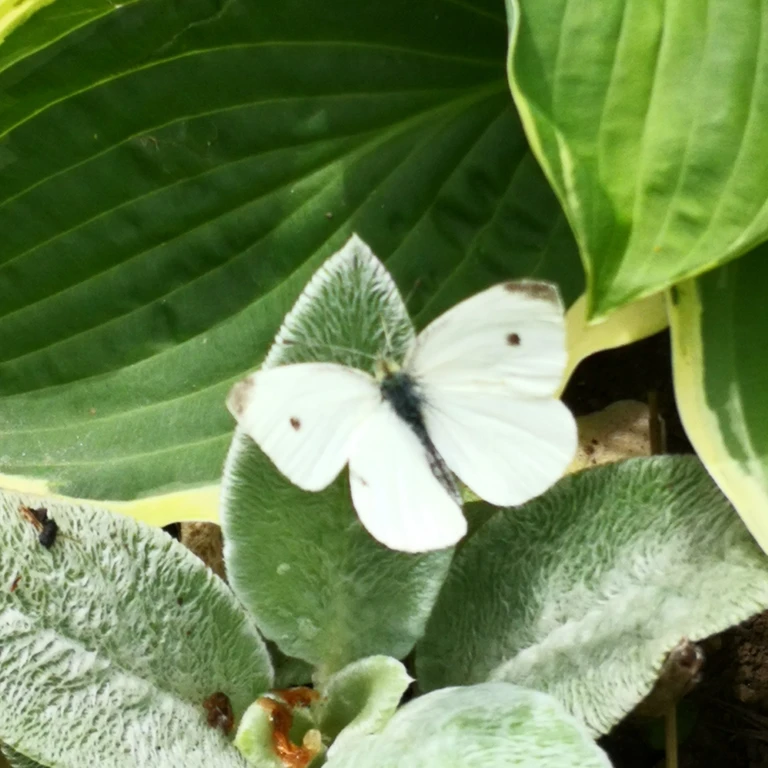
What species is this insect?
Pieris rapae
